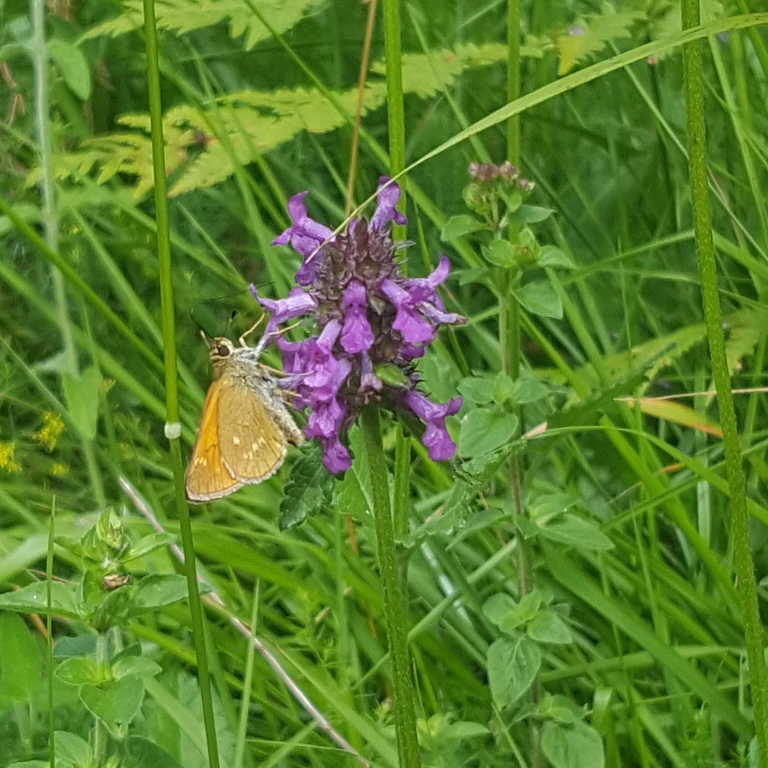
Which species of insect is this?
Ochlodes sylvanus (also Ochlodes venata)
